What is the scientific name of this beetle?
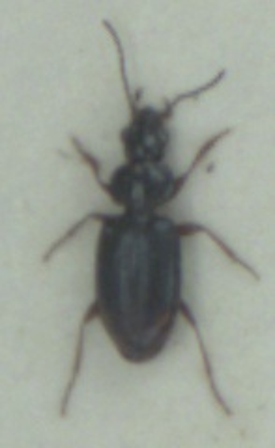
Bembidion guttula
